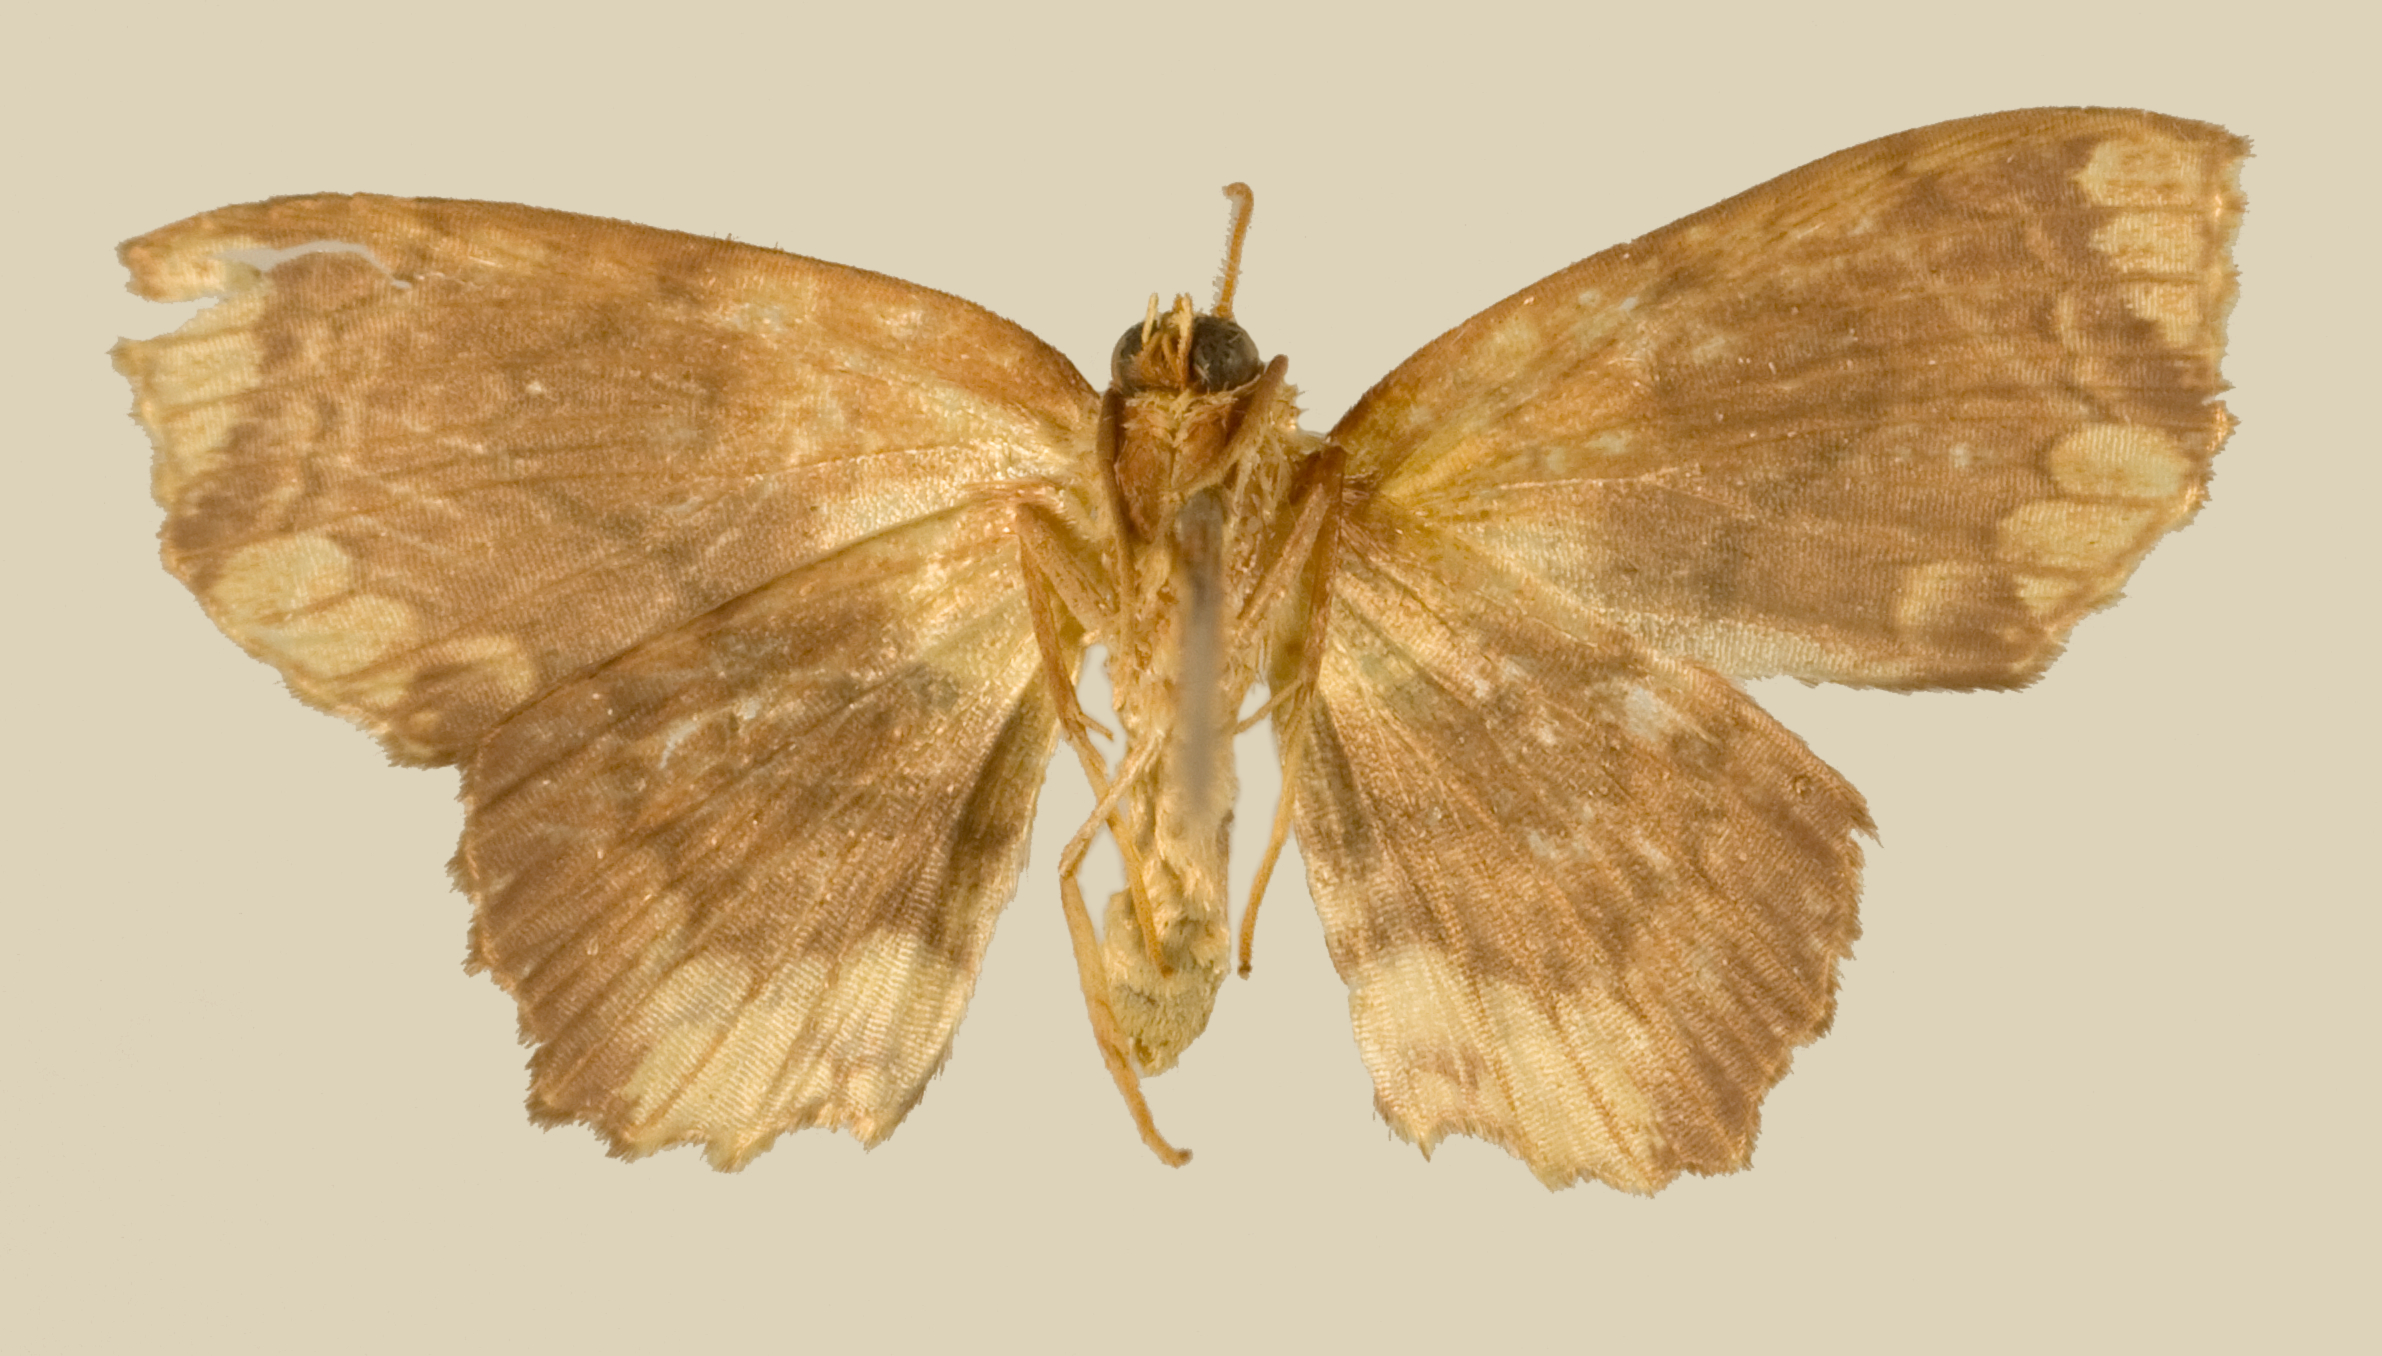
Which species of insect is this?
Anisodes peplumaria
